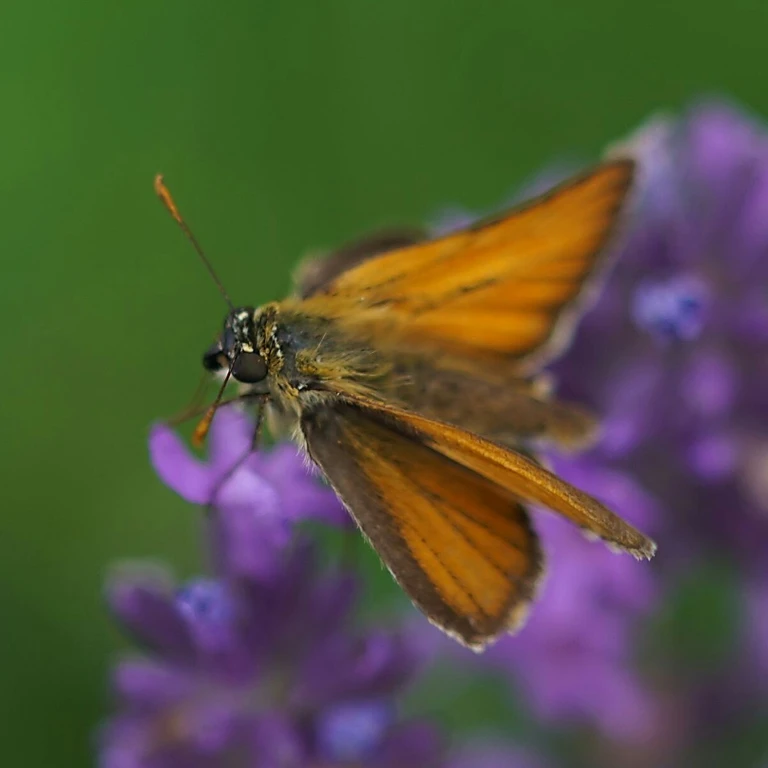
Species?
Thymelicus sylvestris
